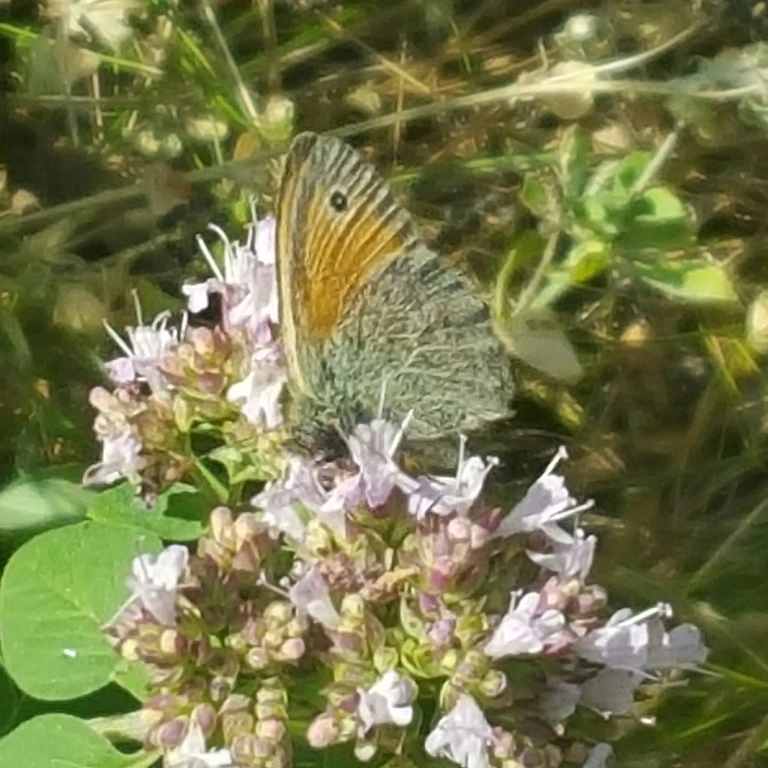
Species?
Coenonympha pamphilus
